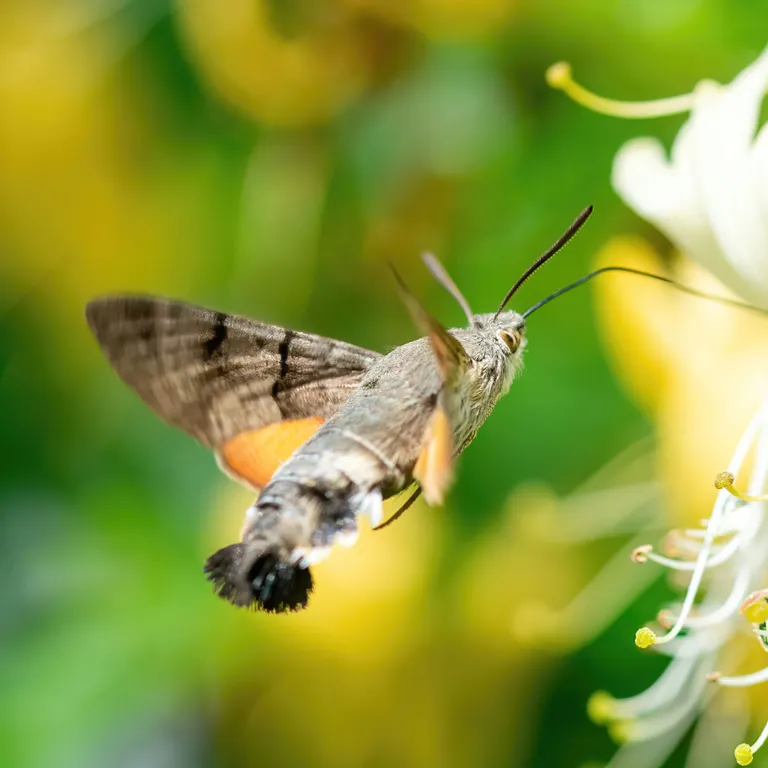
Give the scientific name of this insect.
Macroglossum stellatarum
